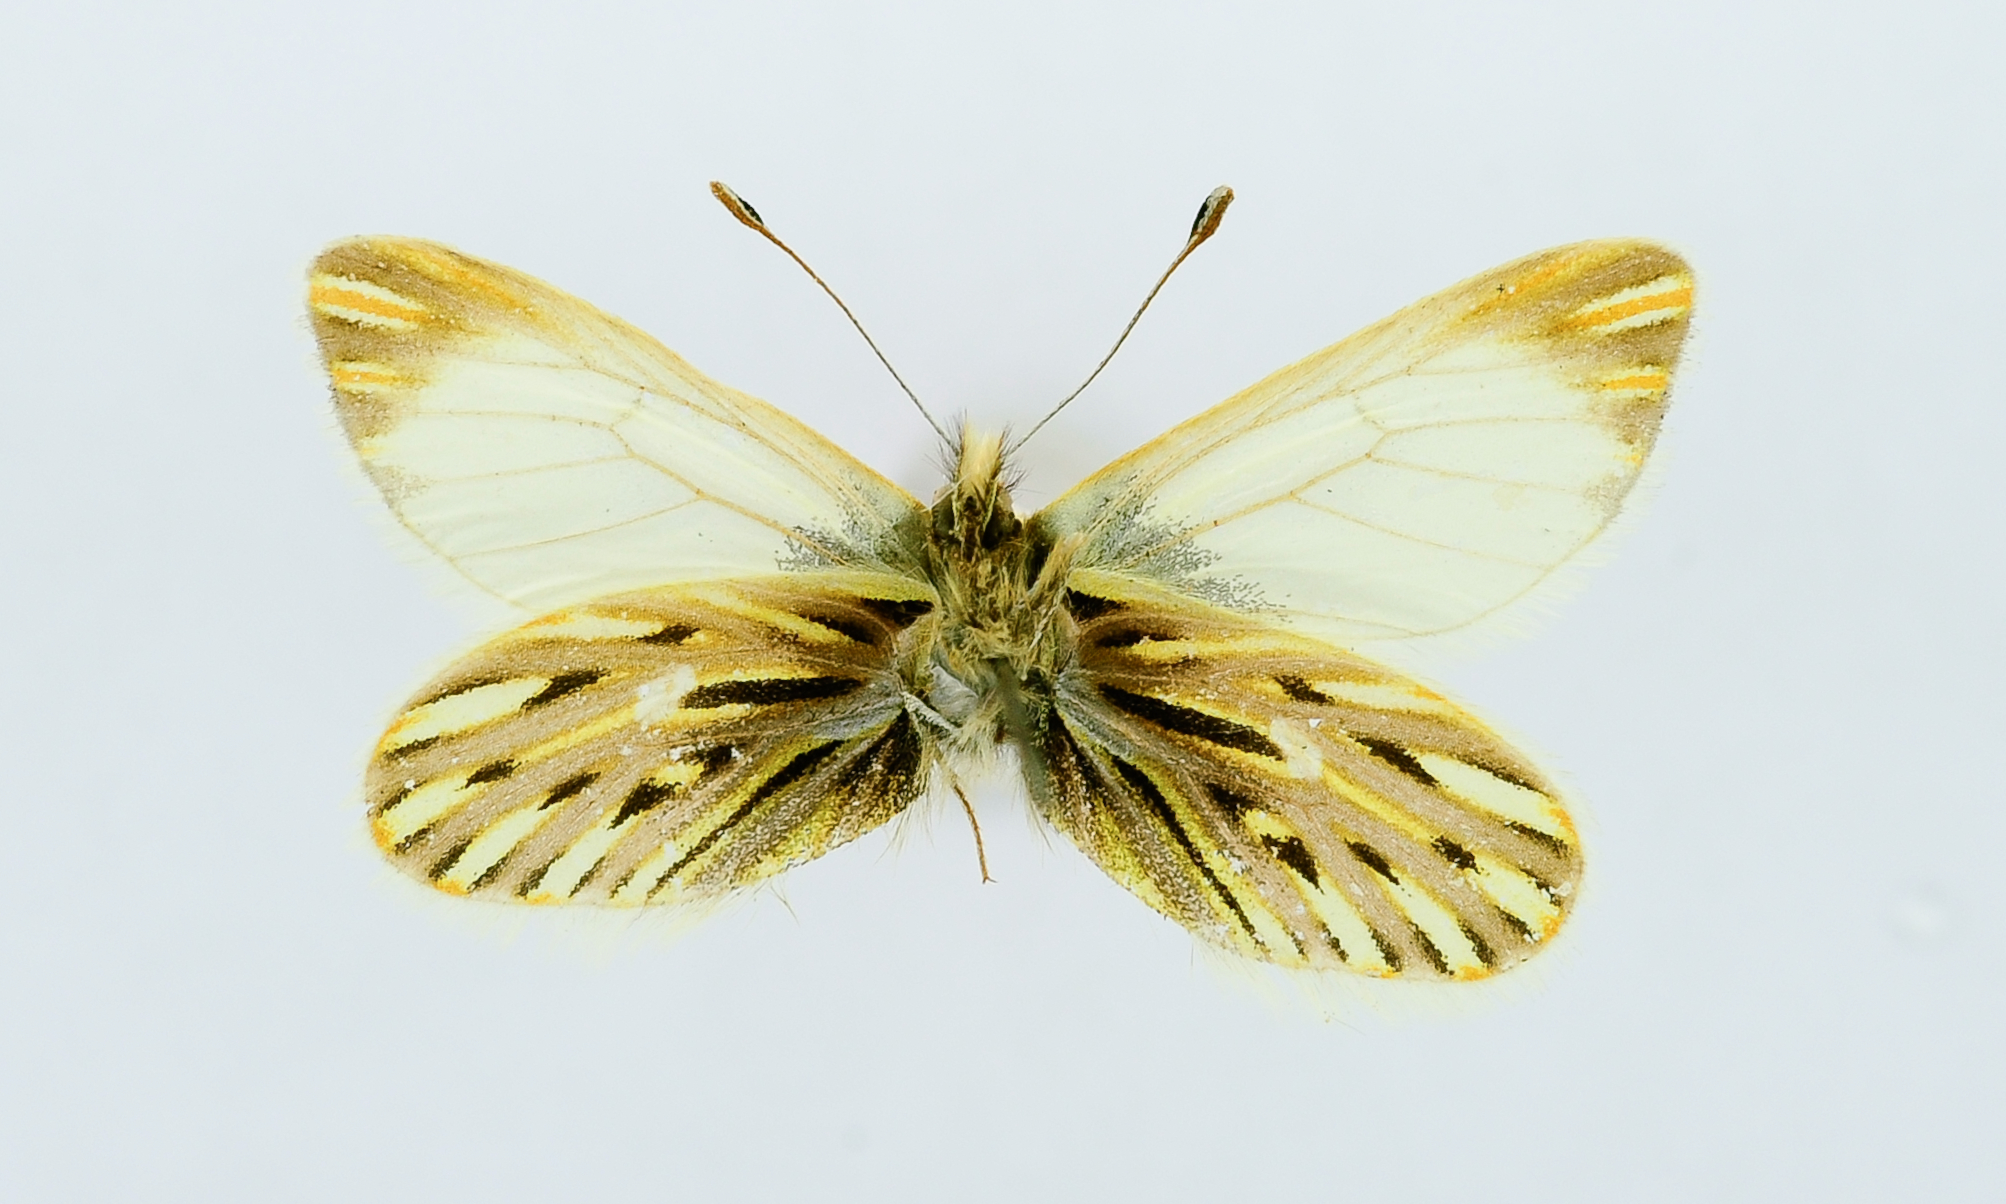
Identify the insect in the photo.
Infraphulia madeleinea
